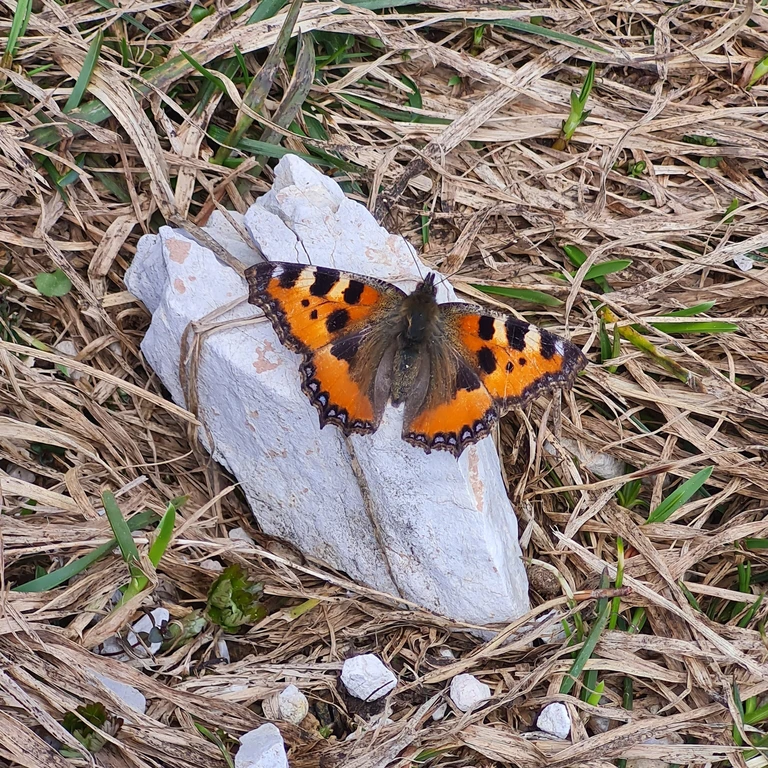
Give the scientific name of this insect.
Aglais urticae
